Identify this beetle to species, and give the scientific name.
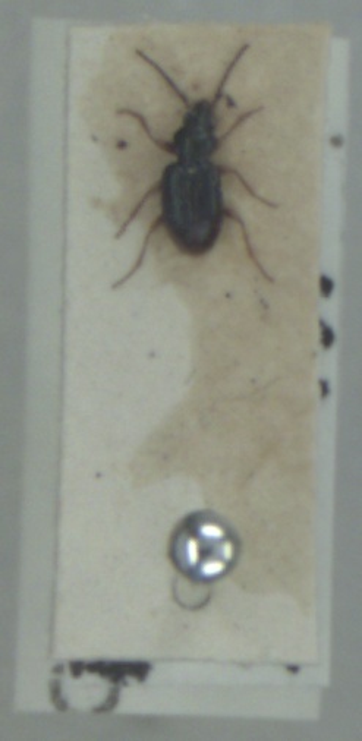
Bembidion assimile
